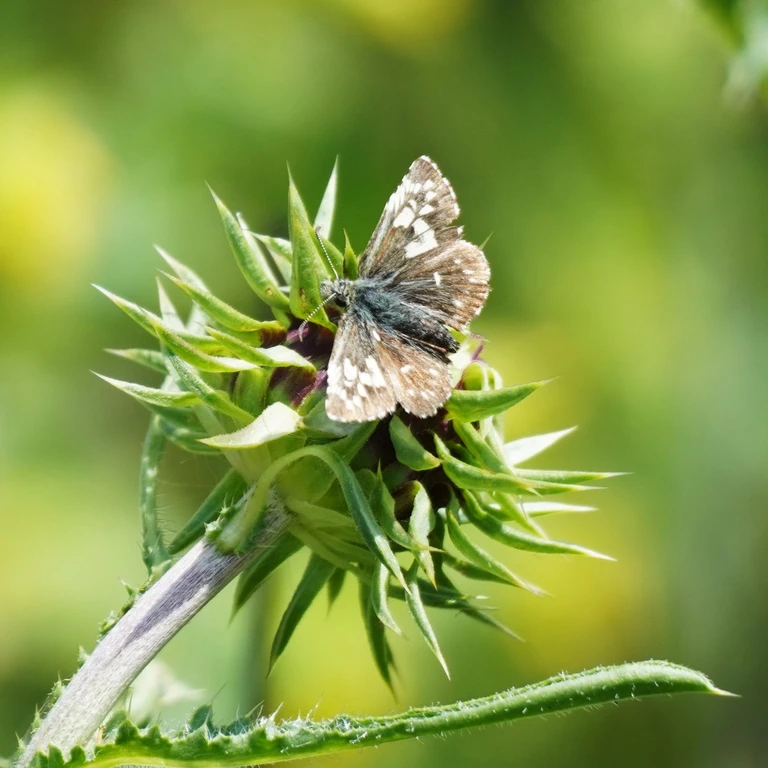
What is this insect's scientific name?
Pyrgus malvae
